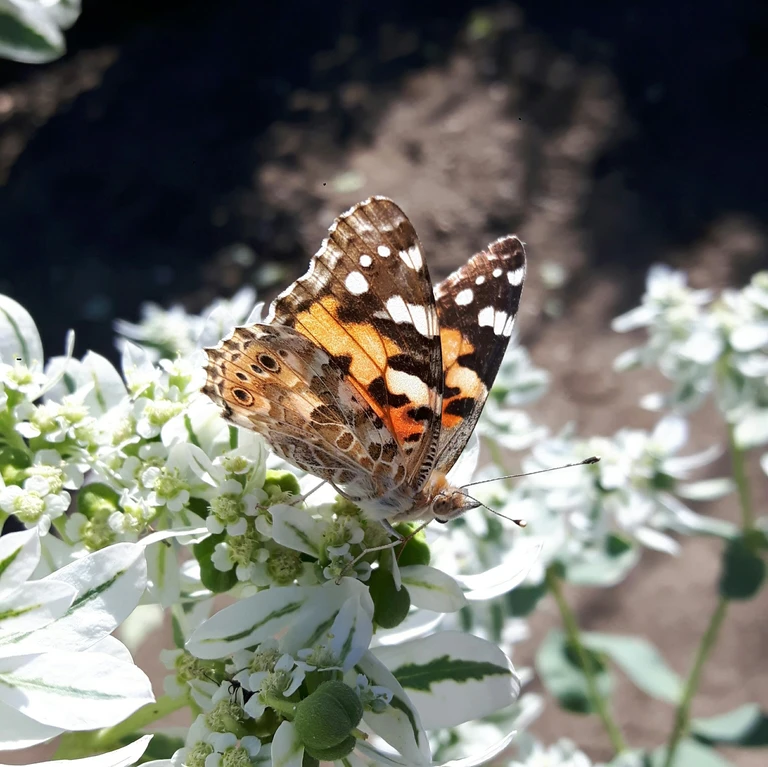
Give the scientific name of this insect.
Vanessa cardui
